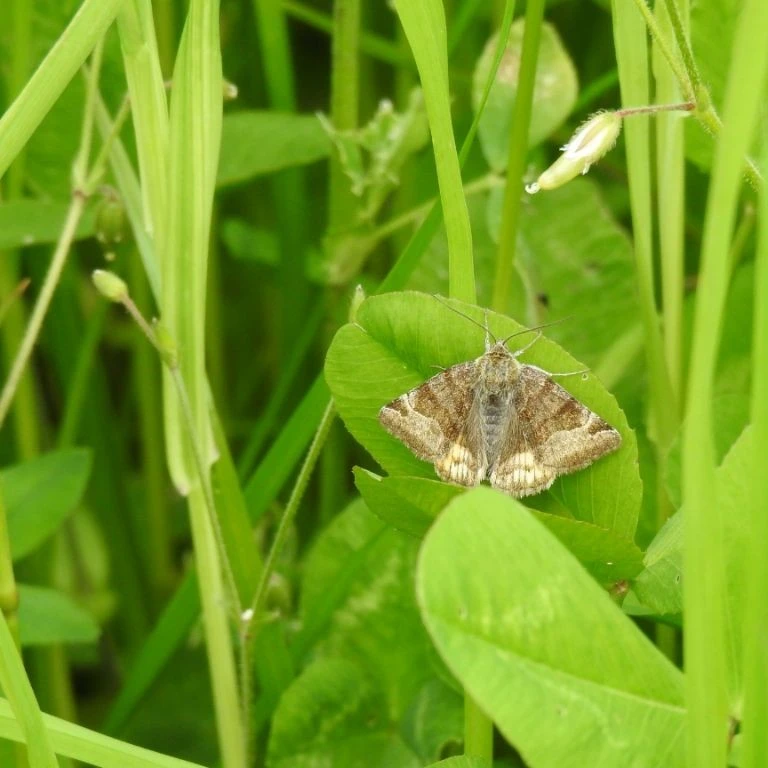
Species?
Euclidia glyphica
